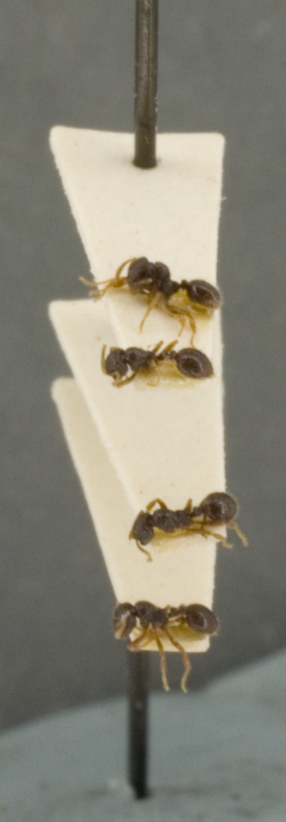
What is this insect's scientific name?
Rogeria striatella
